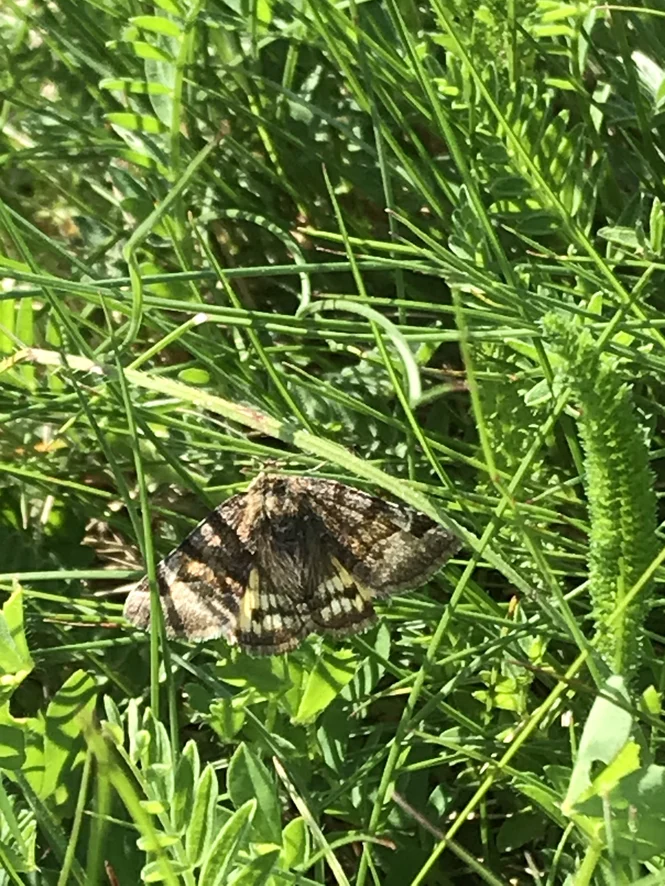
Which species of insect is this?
Euclidia glyphica
